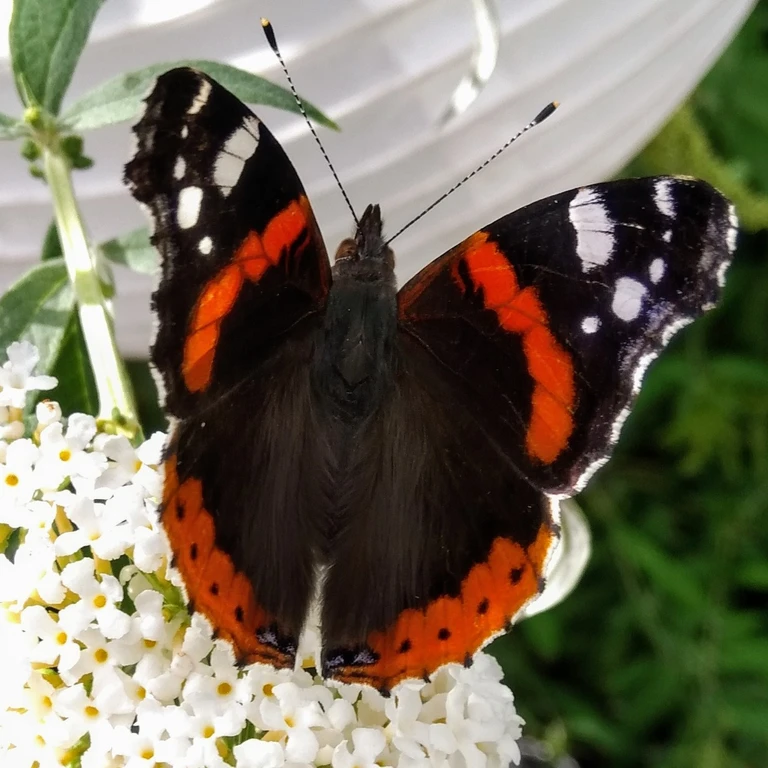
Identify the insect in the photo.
Vanessa atalanta
